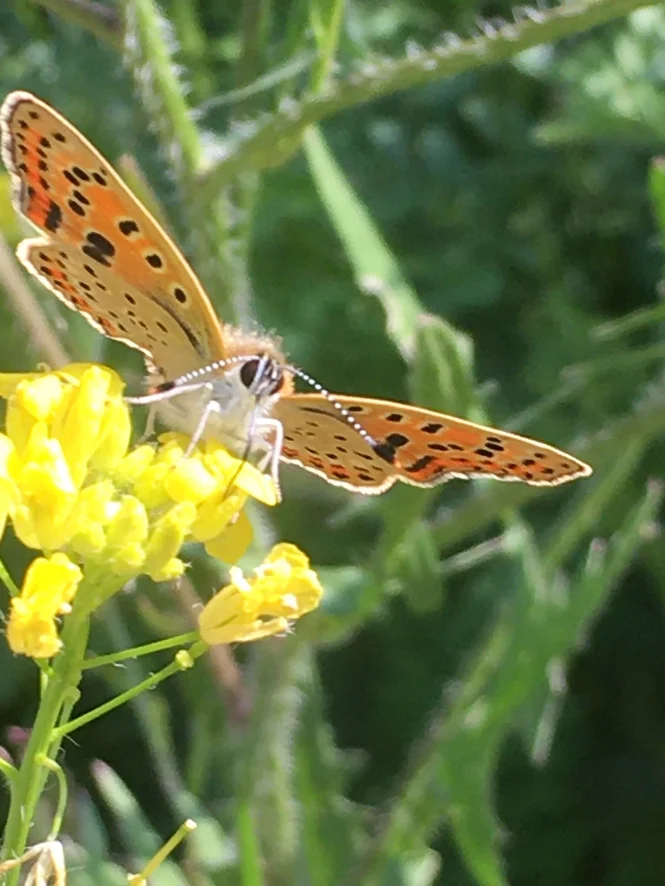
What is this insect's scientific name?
Lycaena tityrus (also Loweia tityrus)
